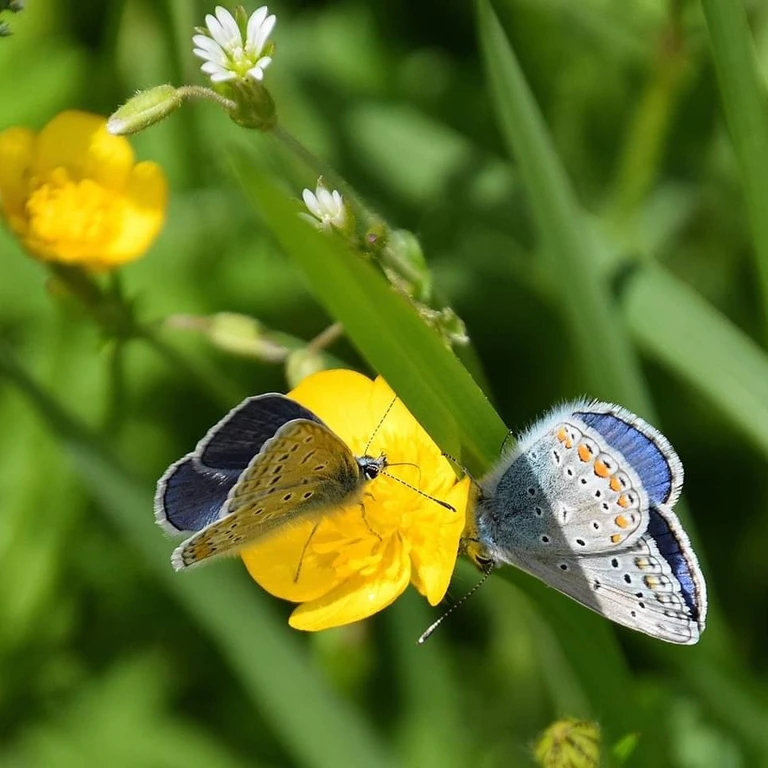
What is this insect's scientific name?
Polyommatus icarus
